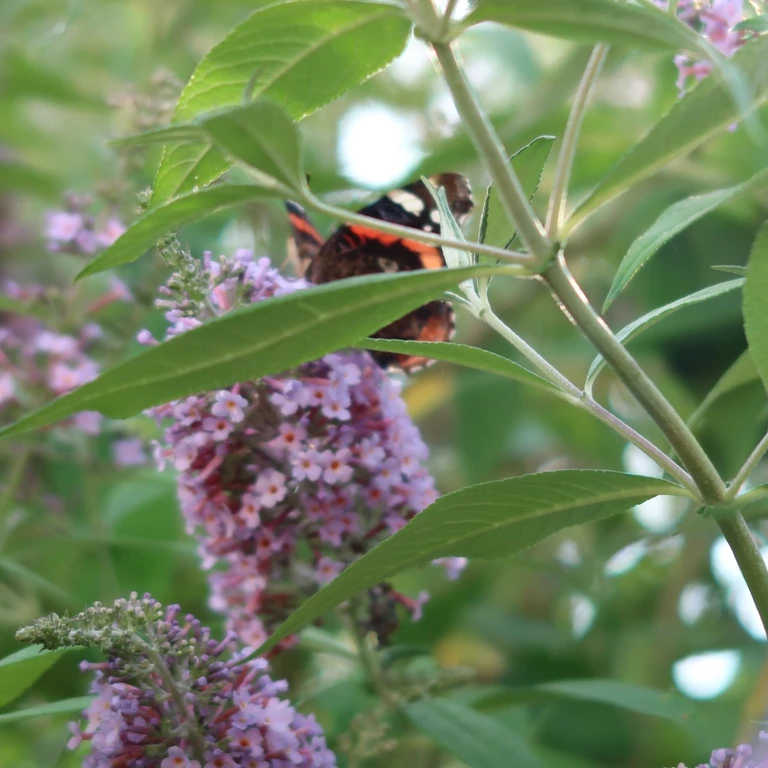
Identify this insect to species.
Vanessa atalanta
